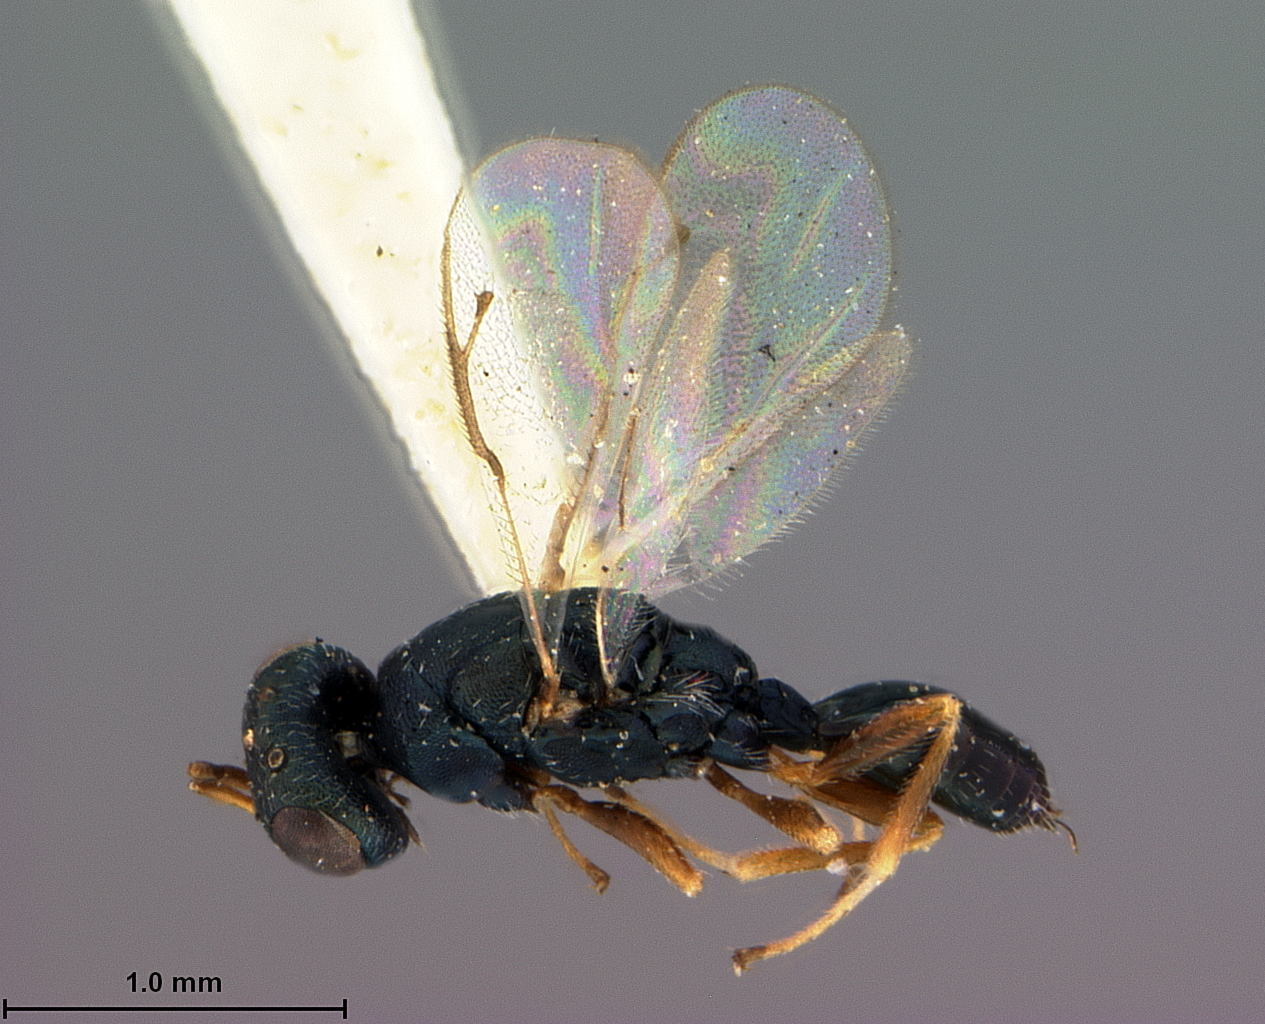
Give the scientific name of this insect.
Acroclisis carolinensis
